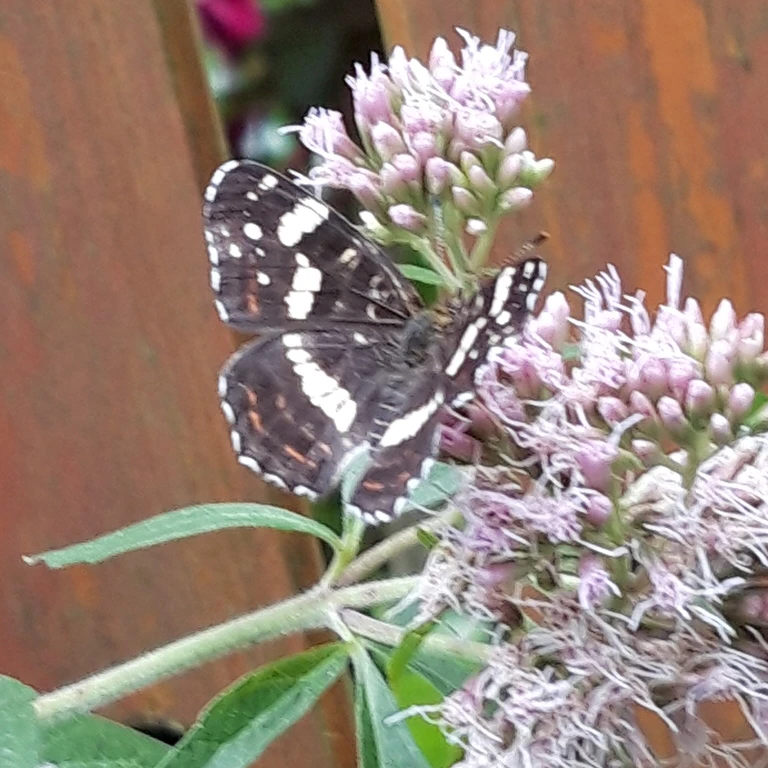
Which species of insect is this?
Araschnia levana
